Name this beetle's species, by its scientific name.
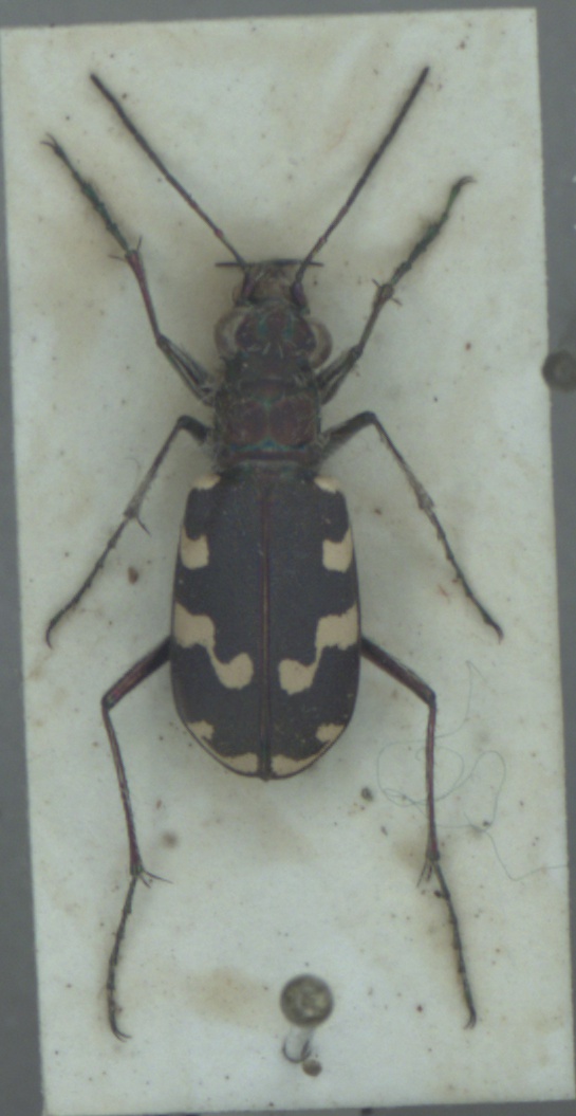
Cicindela maritima
